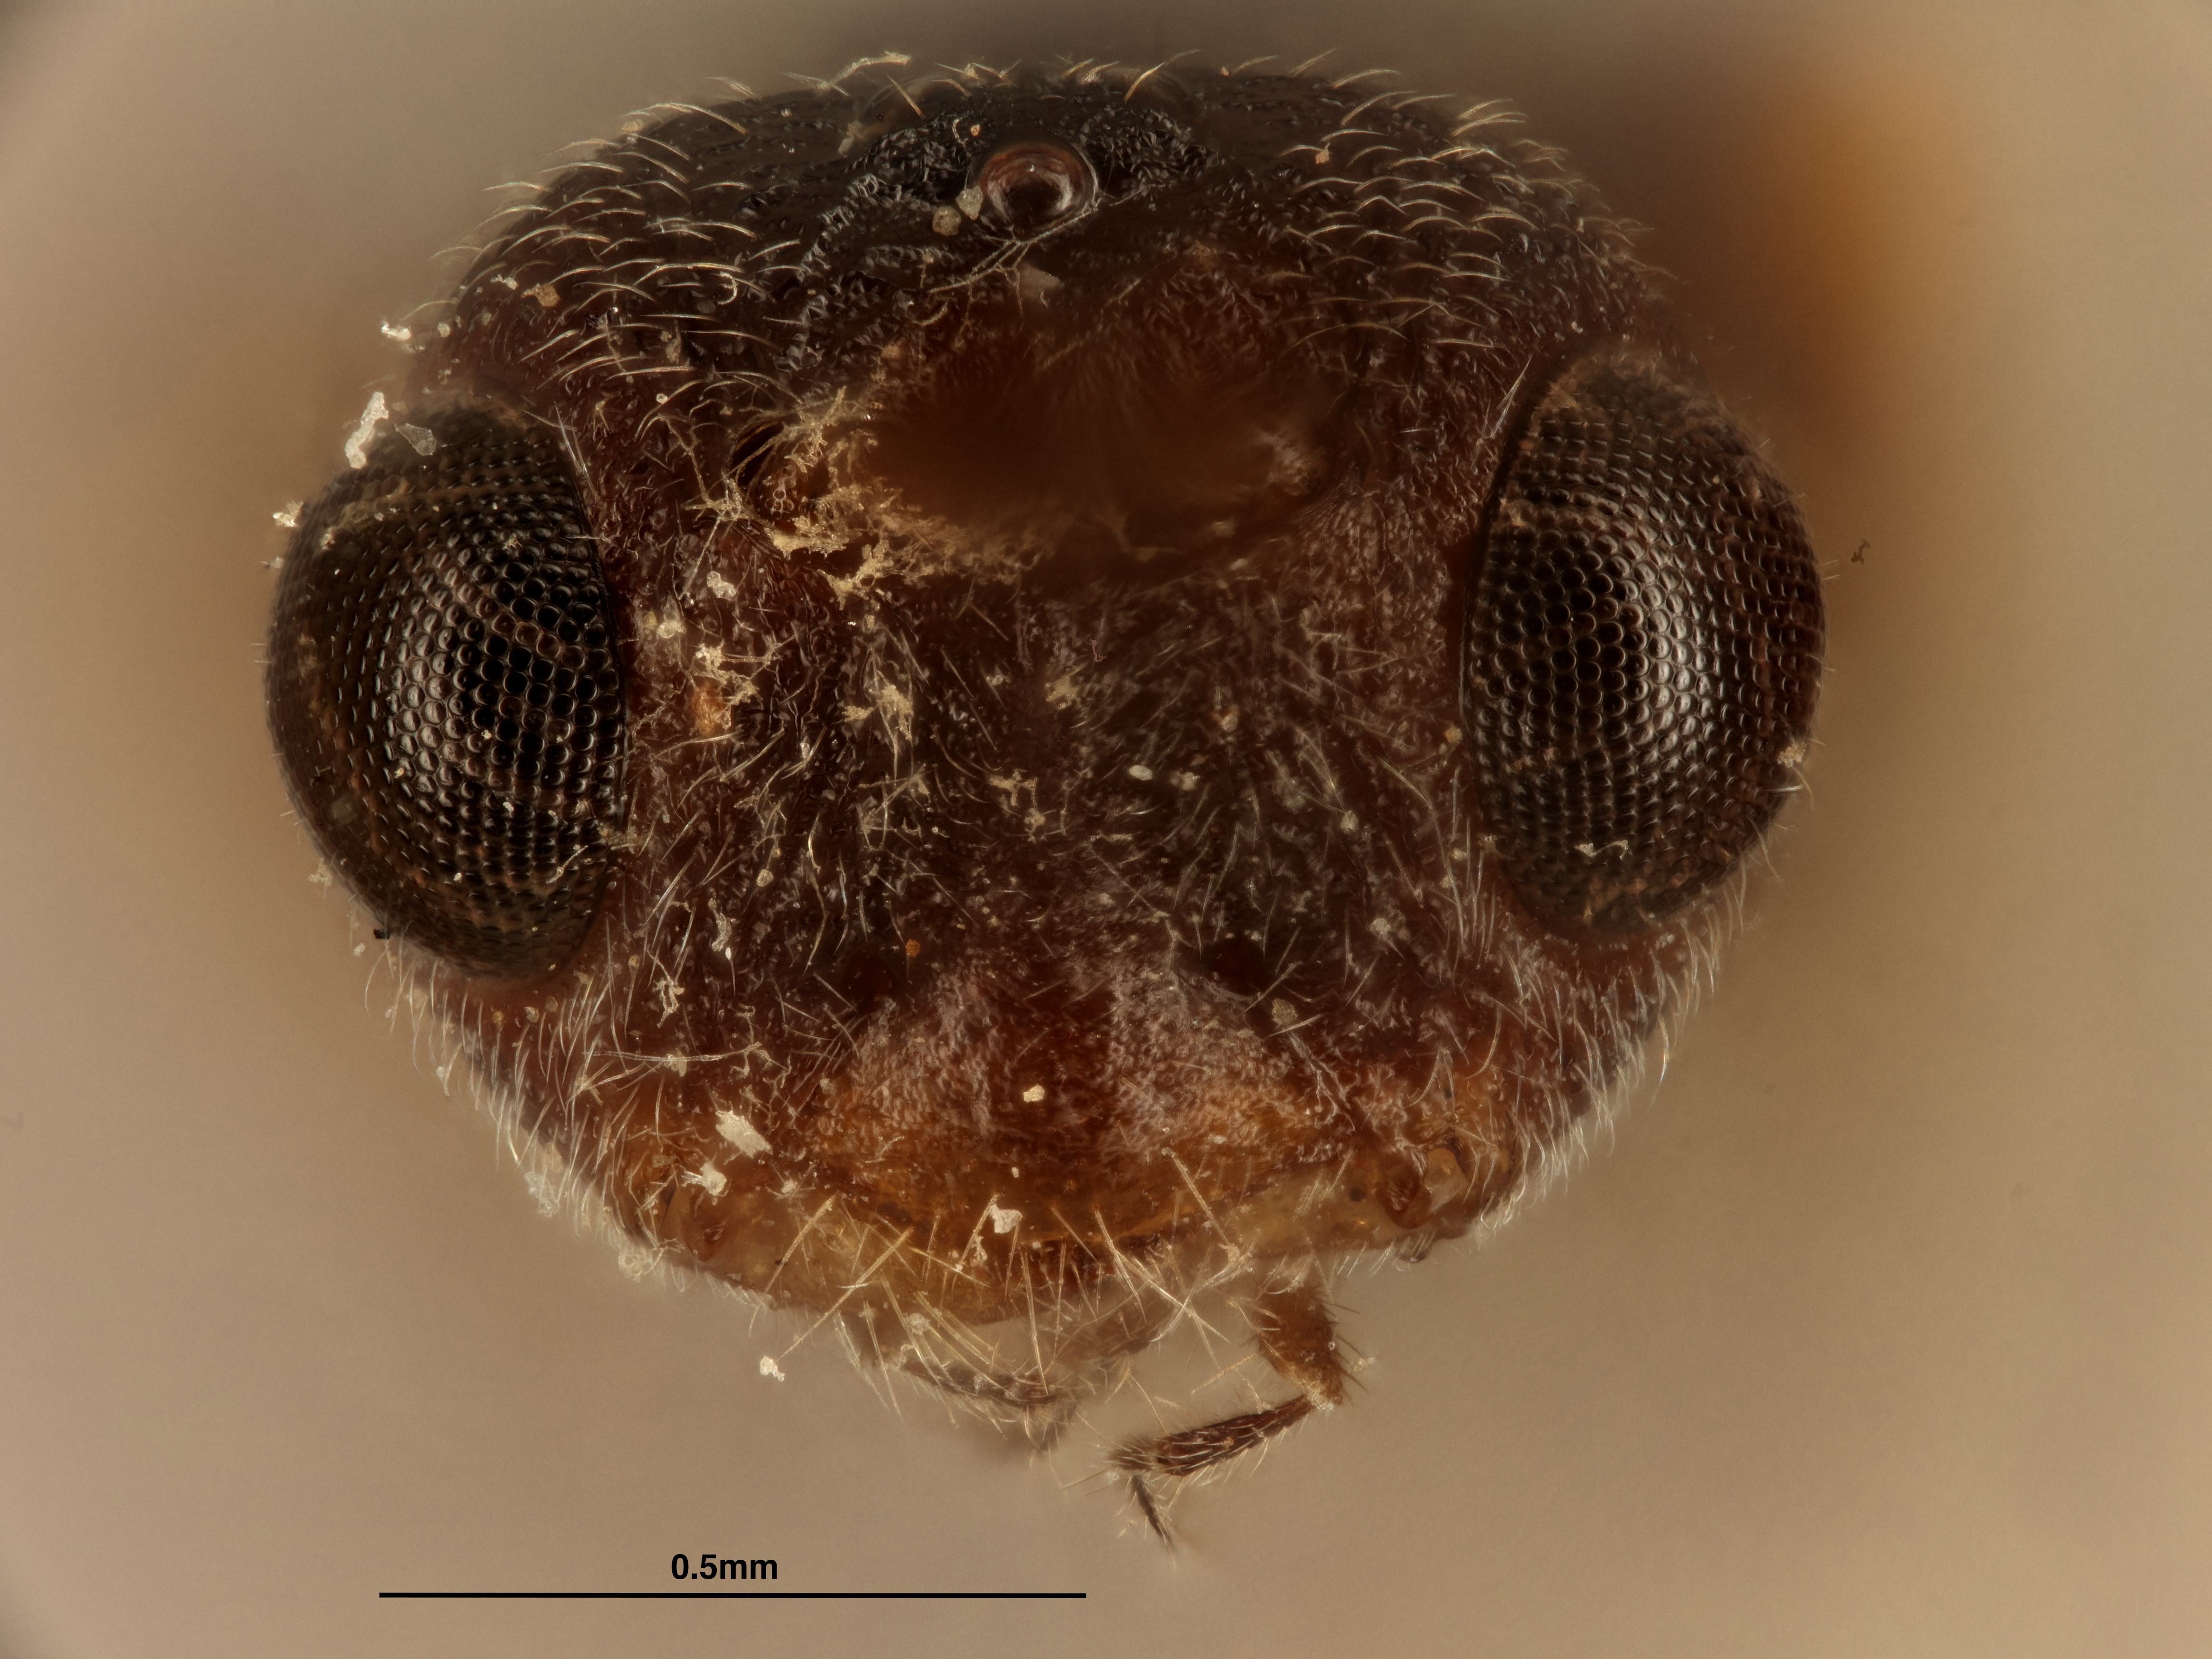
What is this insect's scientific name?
Phanerotoma toreutae
